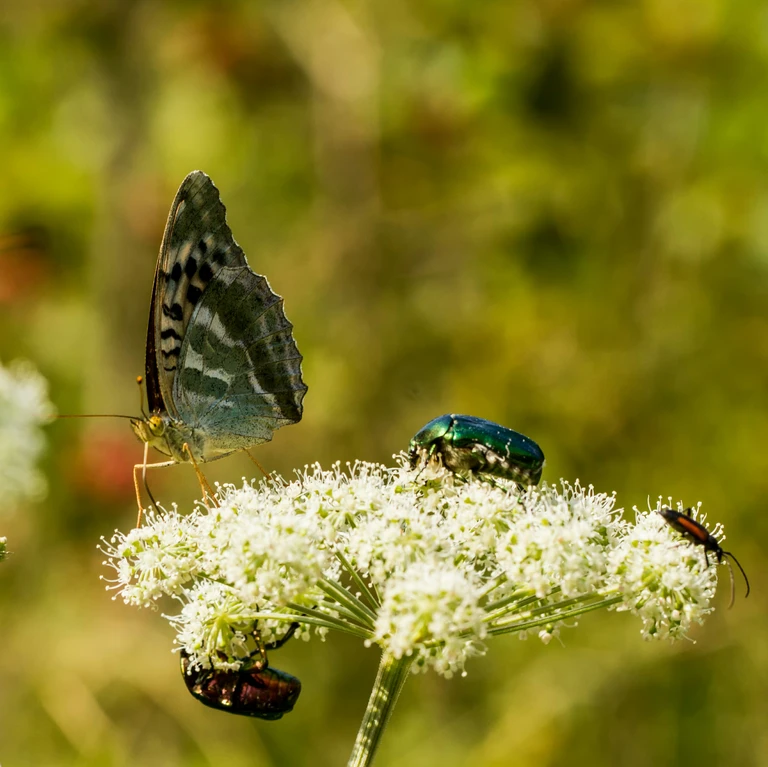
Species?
Argynnis paphia
